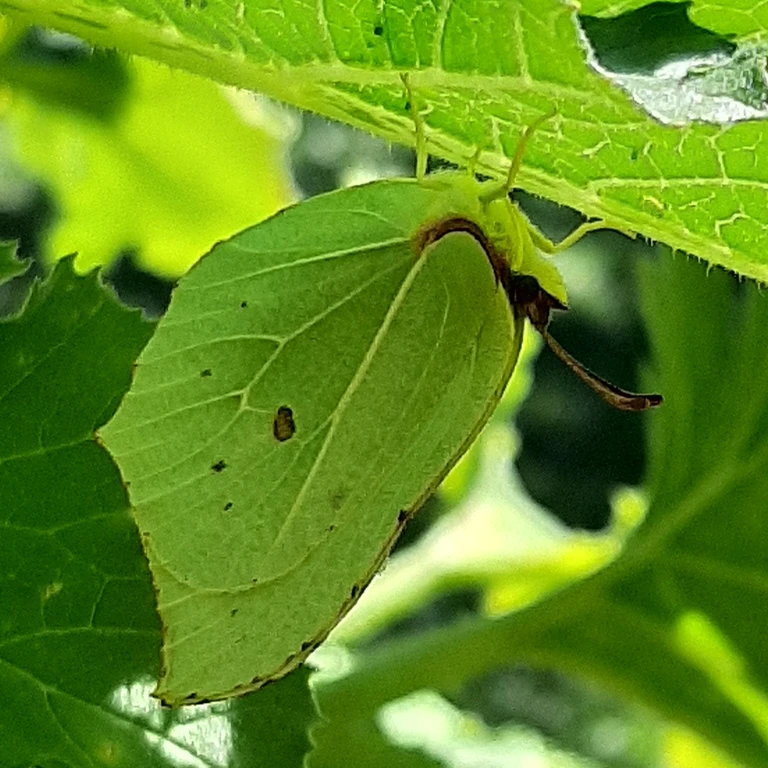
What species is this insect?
Gonepteryx rhamni
